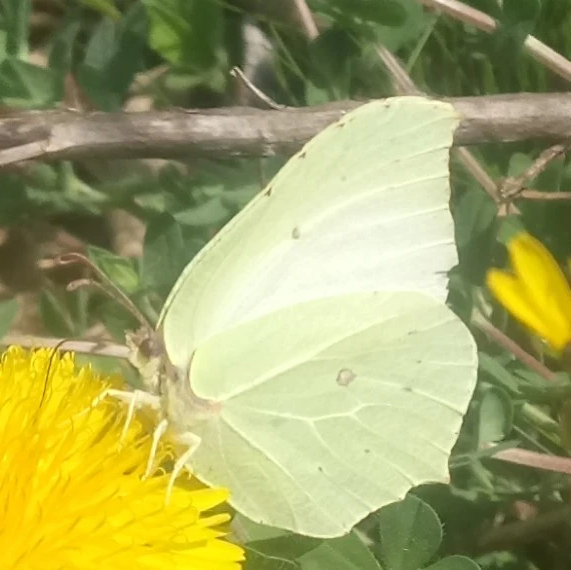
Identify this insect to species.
Gonepteryx rhamni
